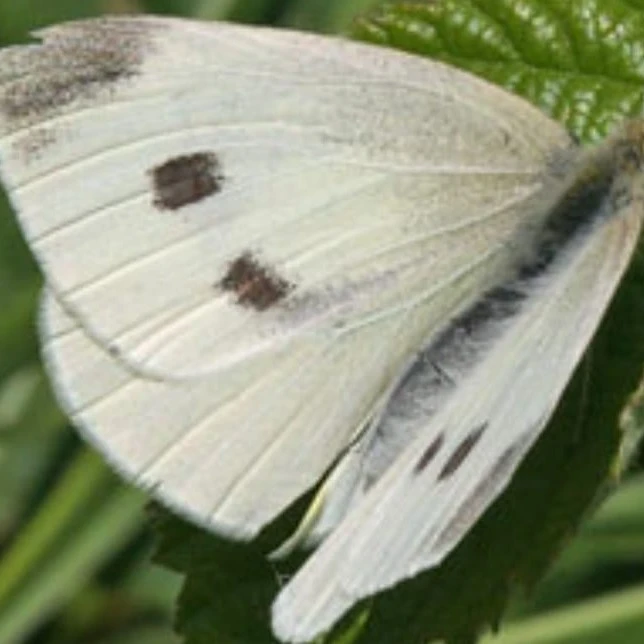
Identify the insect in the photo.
Pieris rapae
